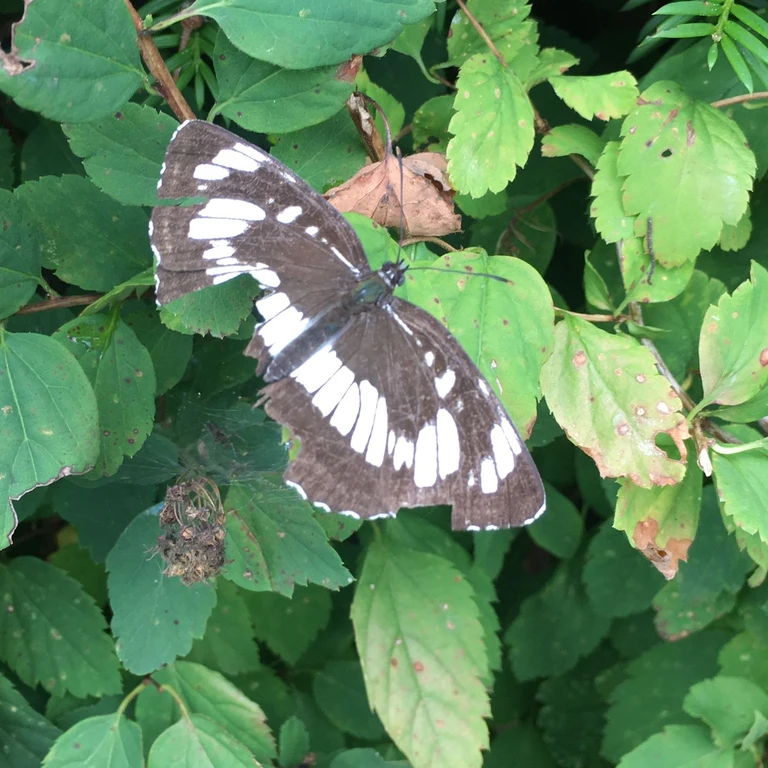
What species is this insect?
Neptis rivularis
